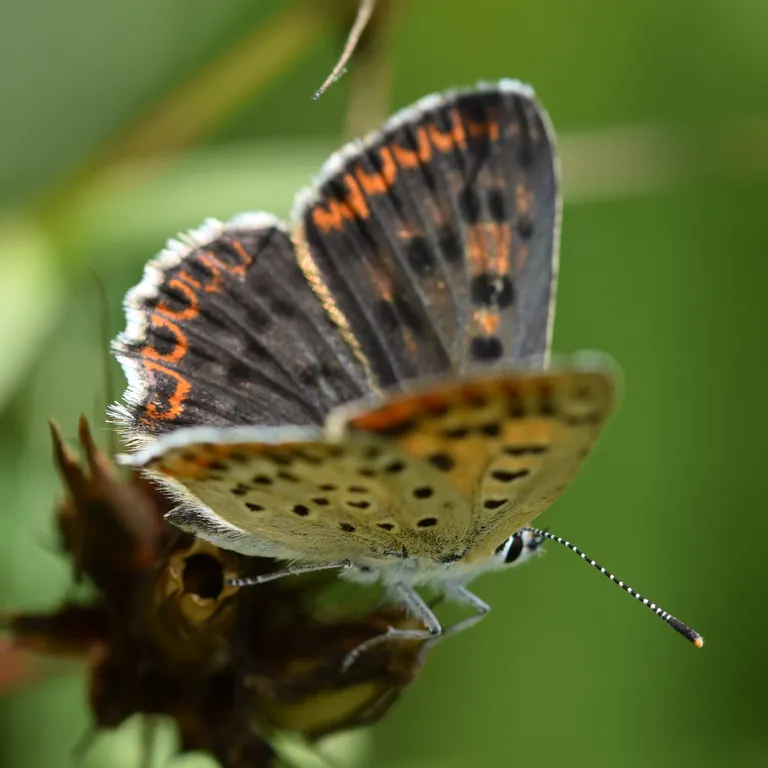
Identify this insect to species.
Lycaena tityrus (also Loweia tityrus)
